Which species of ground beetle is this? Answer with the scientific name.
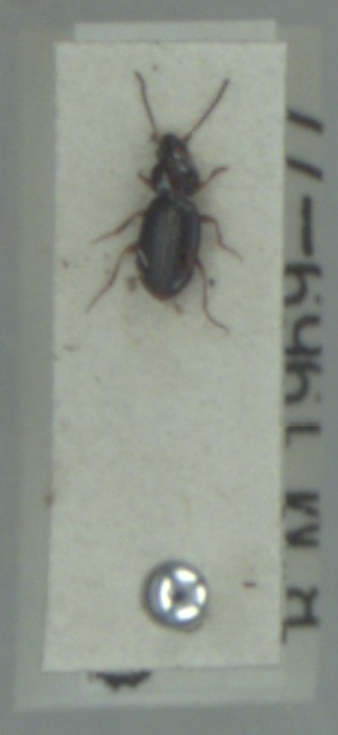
Bembidion obtusum
